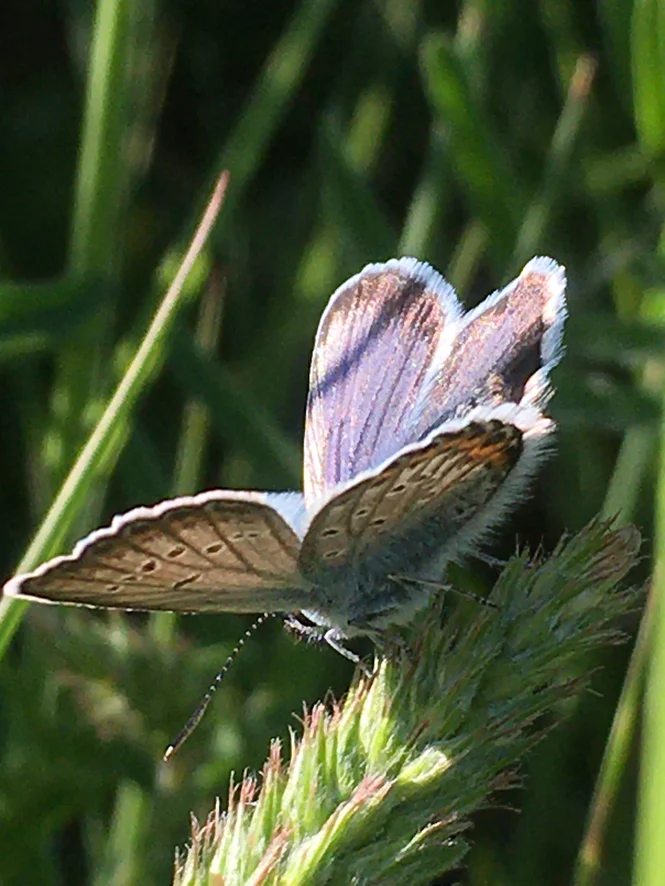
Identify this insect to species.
Plebejus argus
